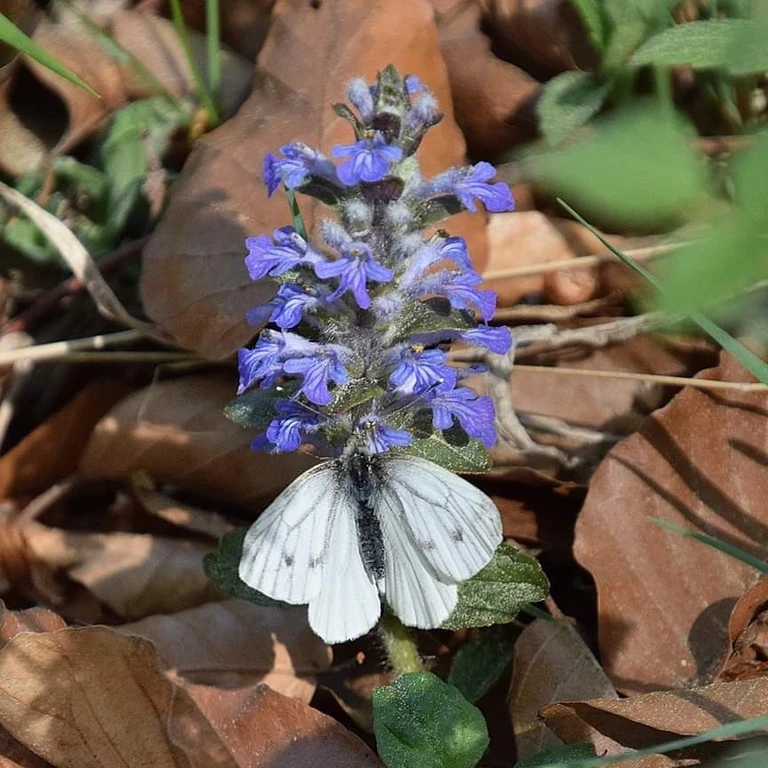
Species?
Pieris napi
